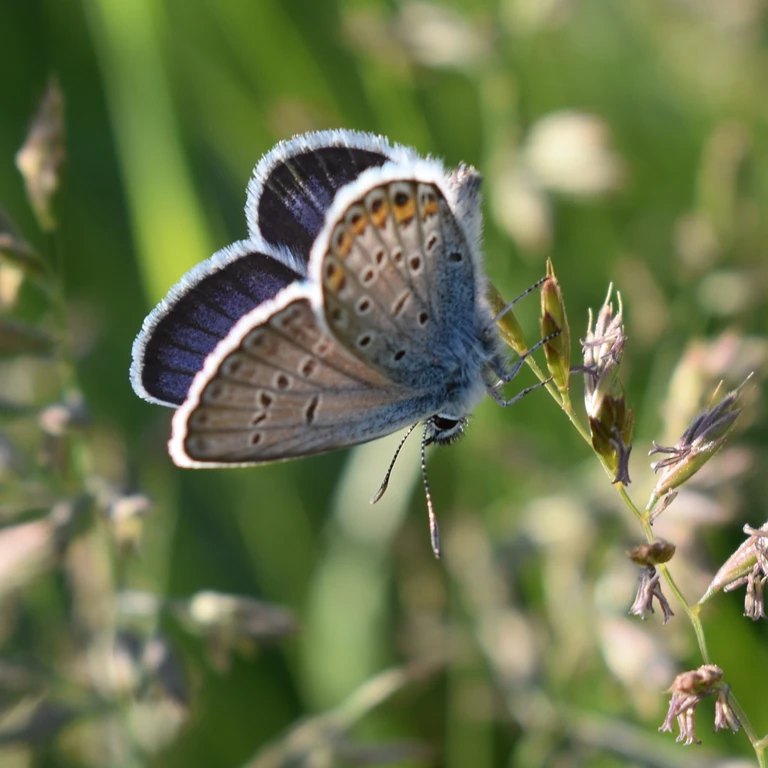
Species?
Plebejus argus
